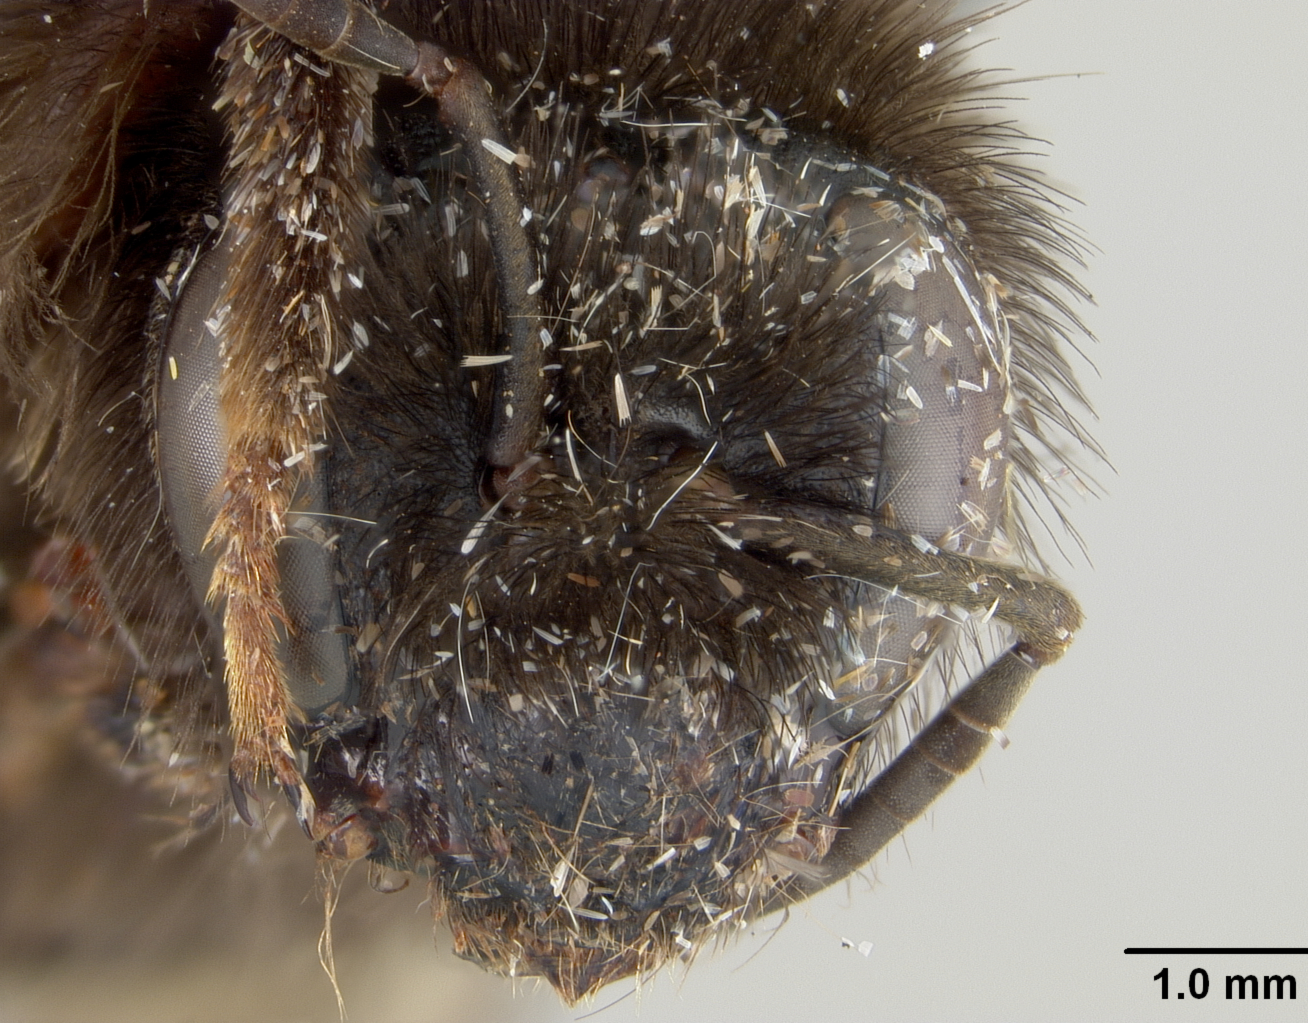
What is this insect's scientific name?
Bremus ignitus
